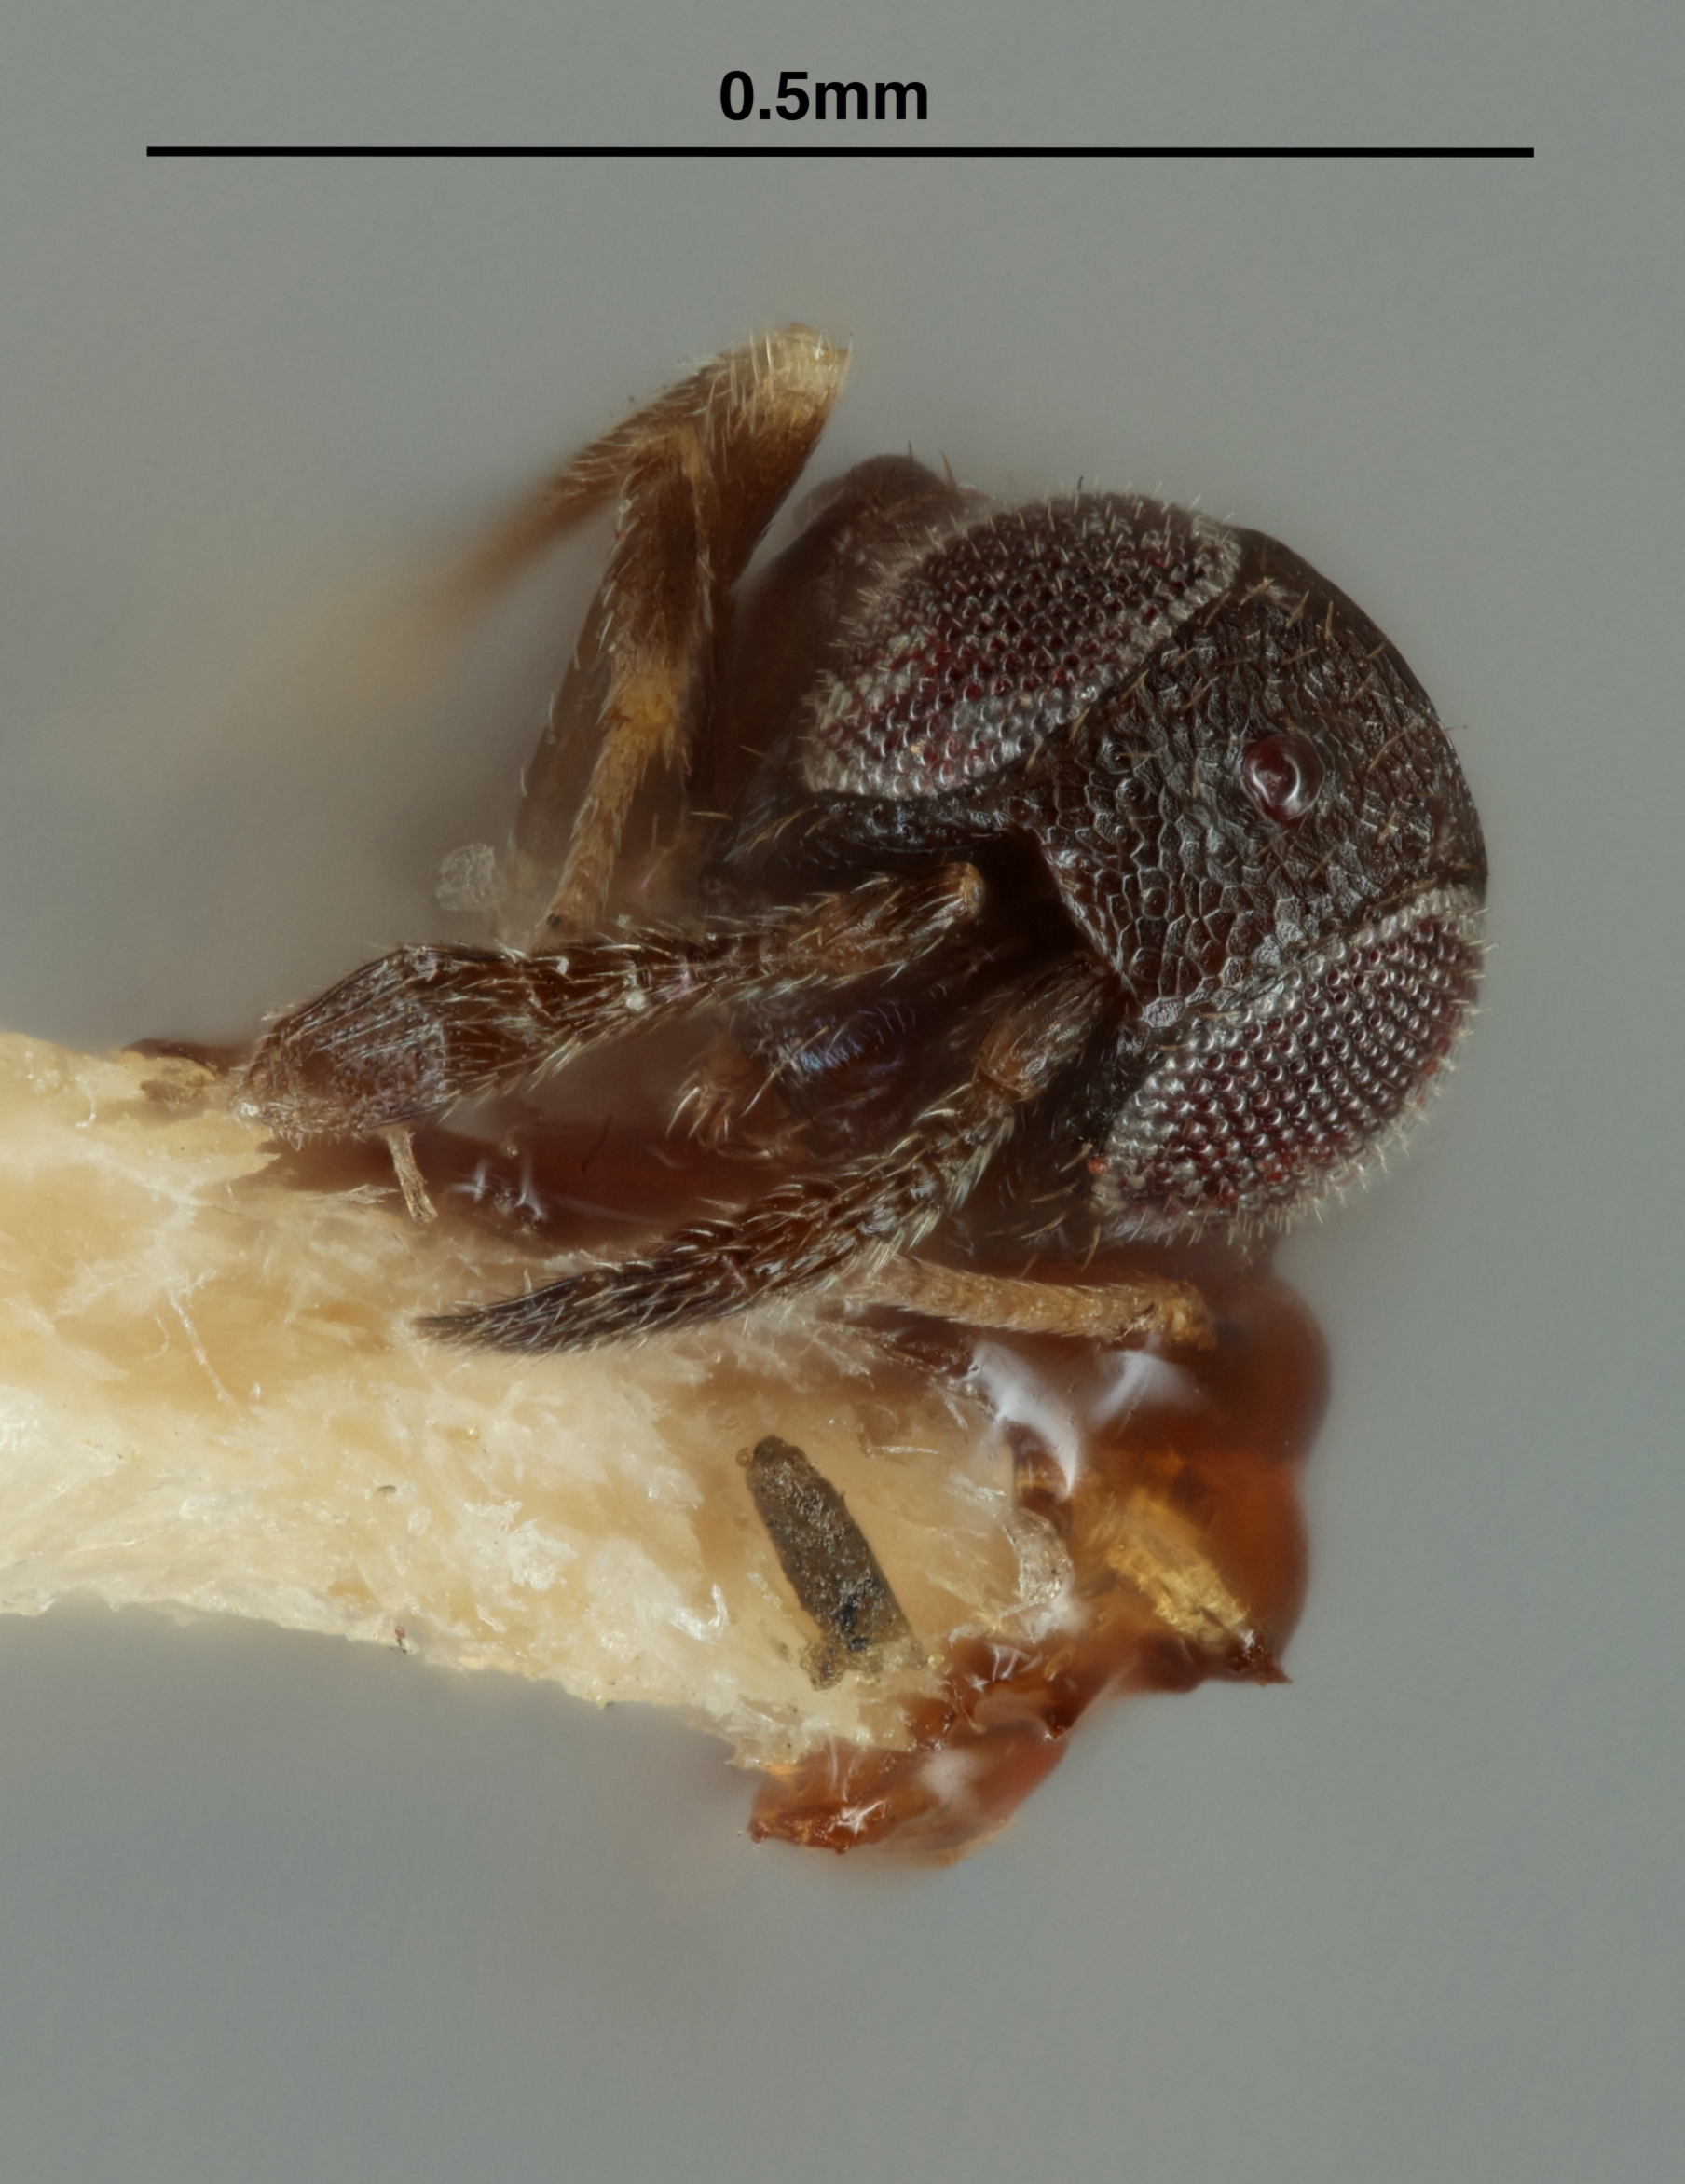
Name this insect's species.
Pauridia peregrina
